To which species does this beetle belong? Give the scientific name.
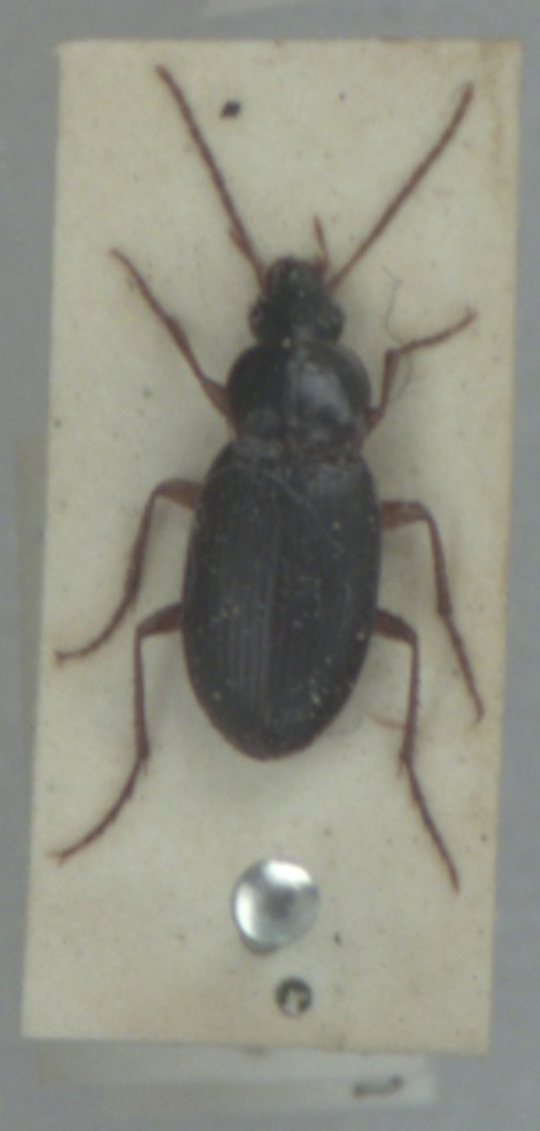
Calathus micropterus
